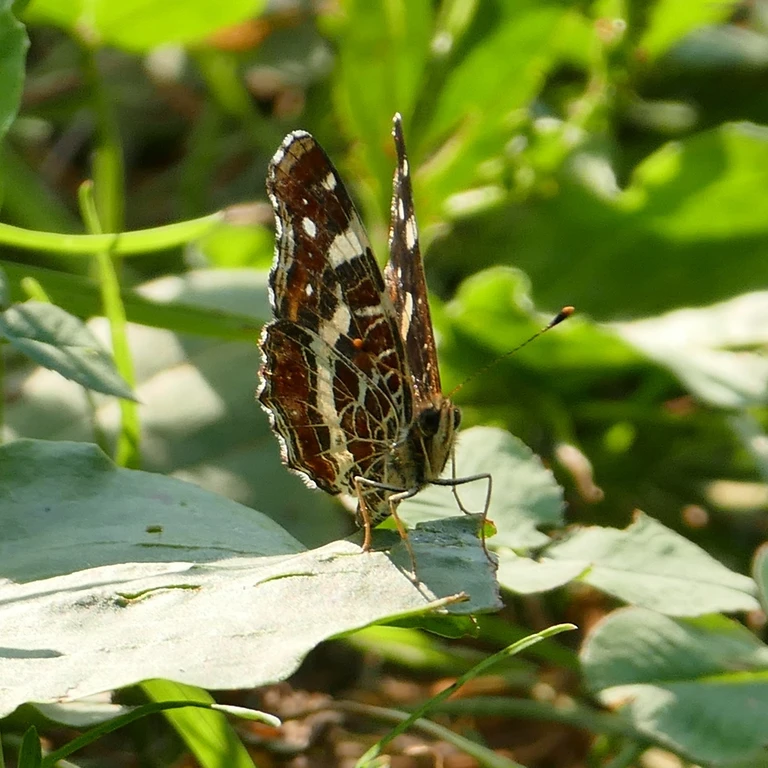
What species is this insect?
Araschnia levana
